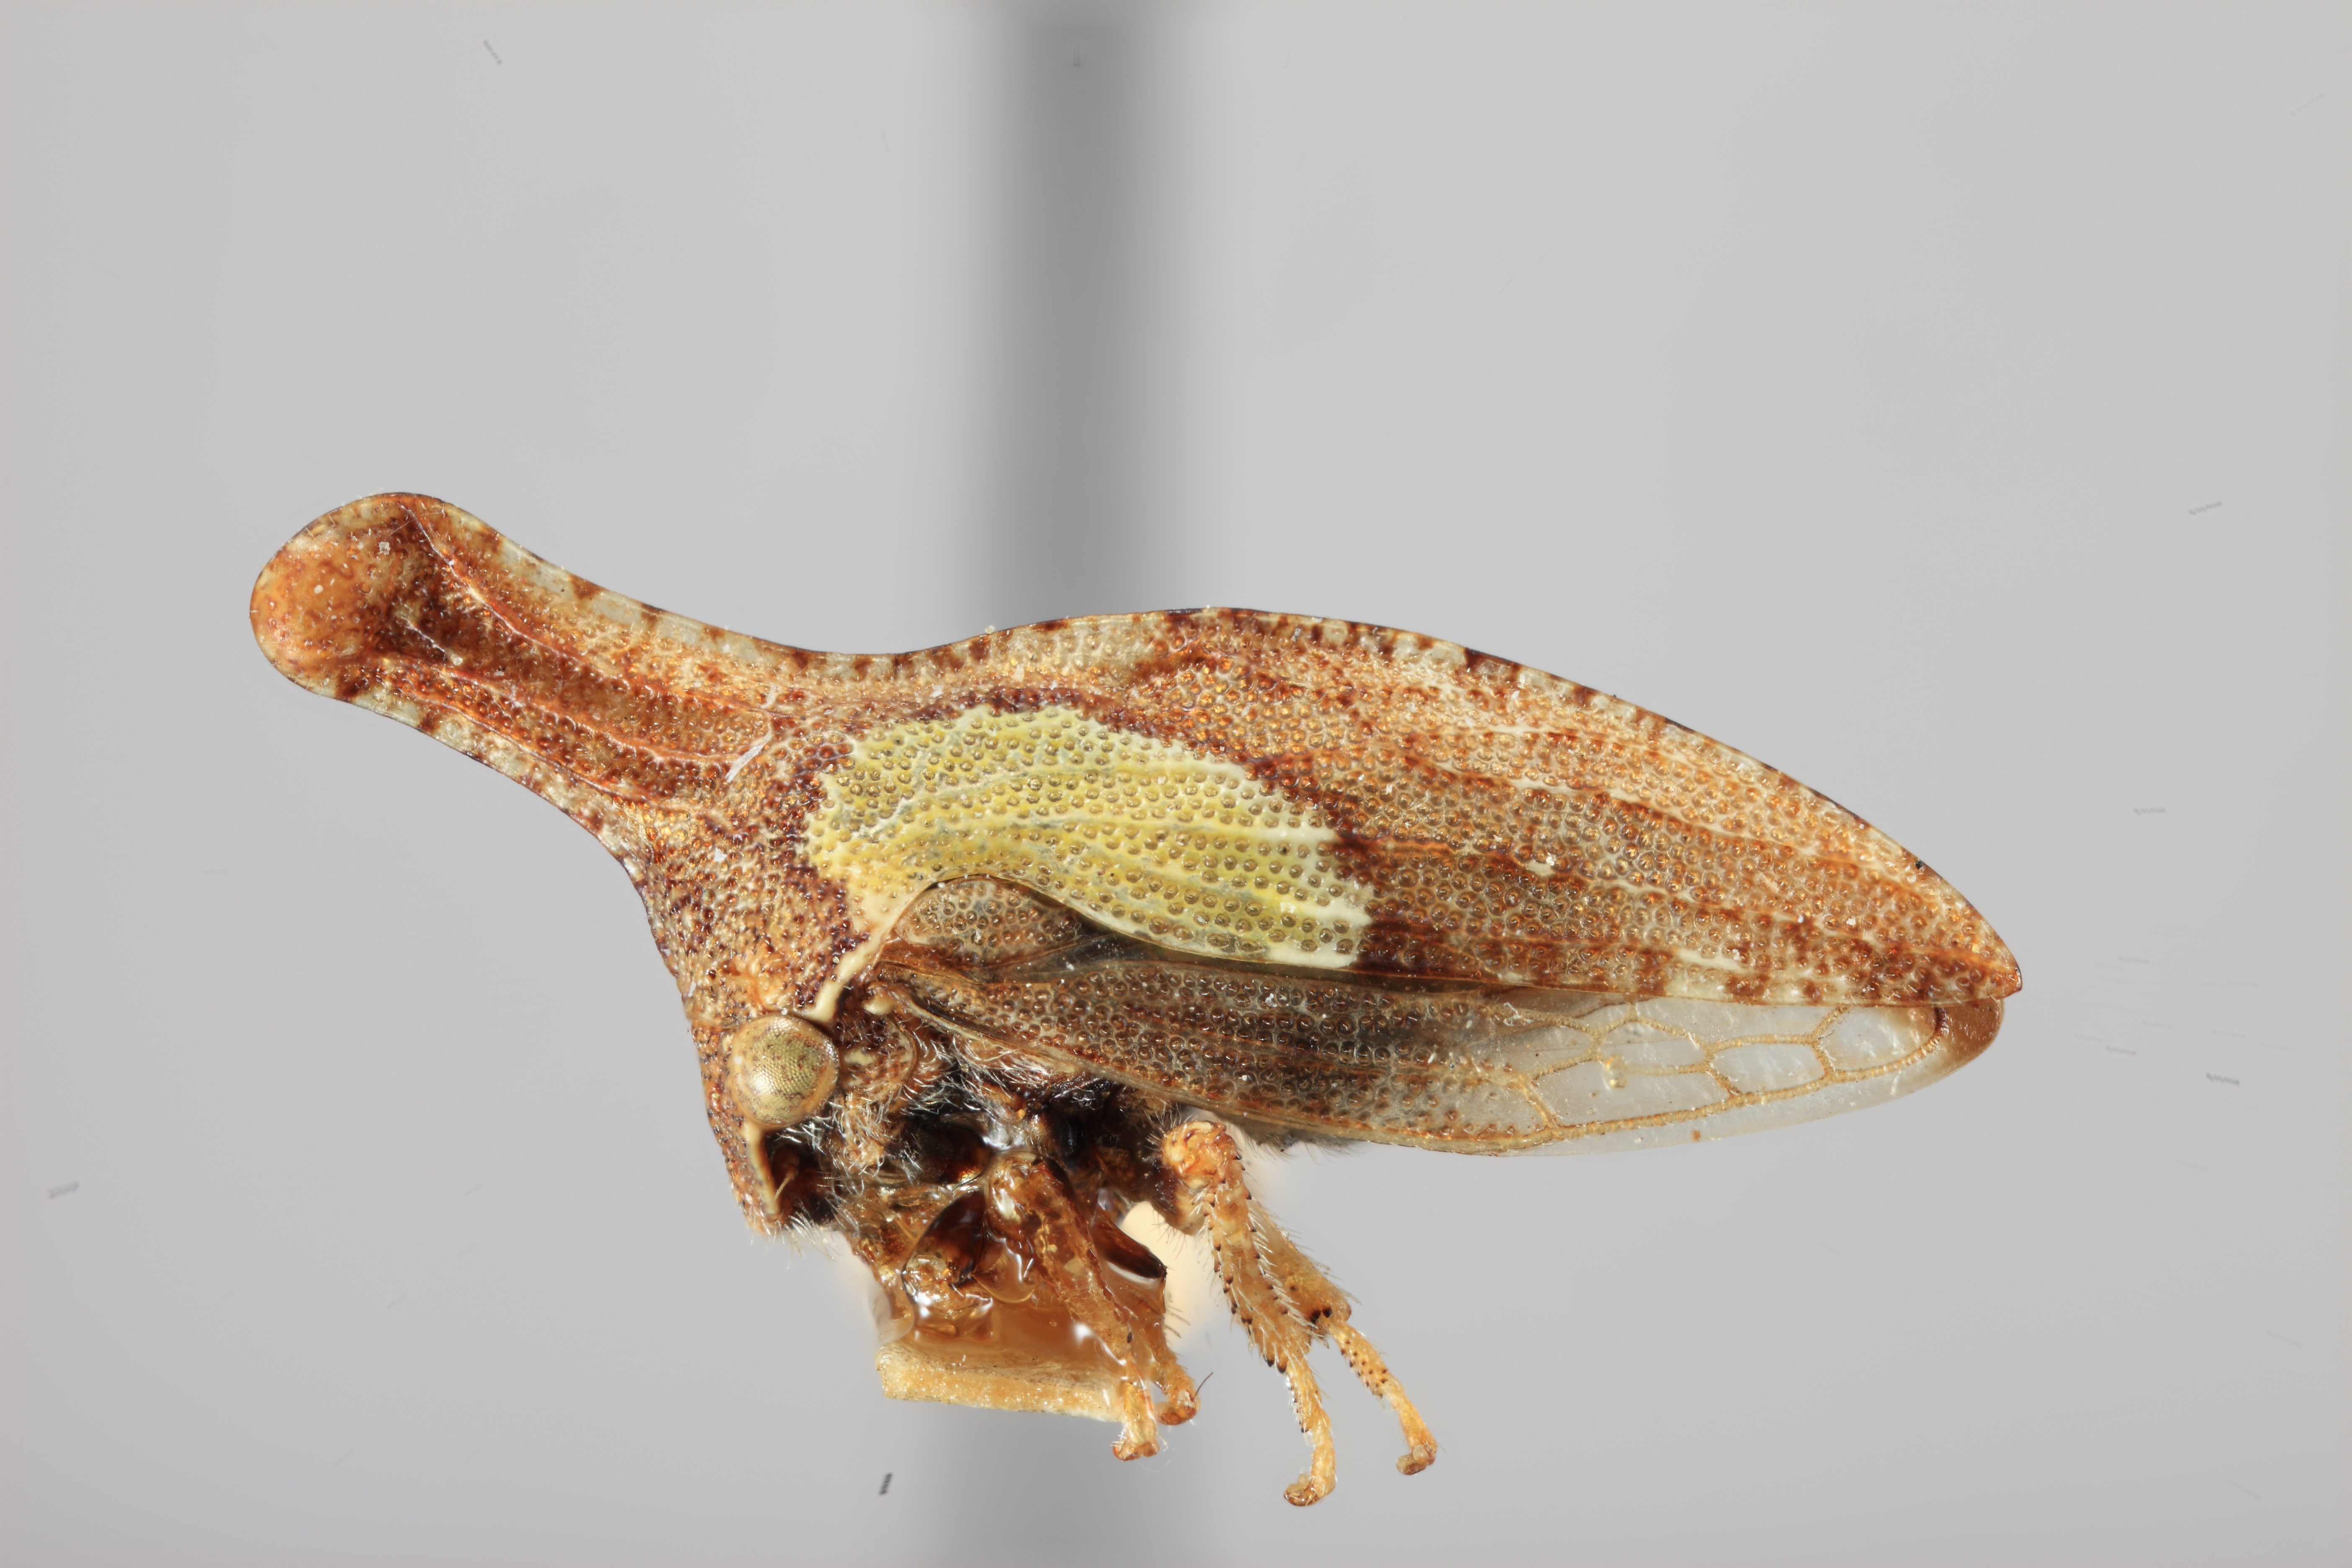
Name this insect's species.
Bryantopsis ensiger
